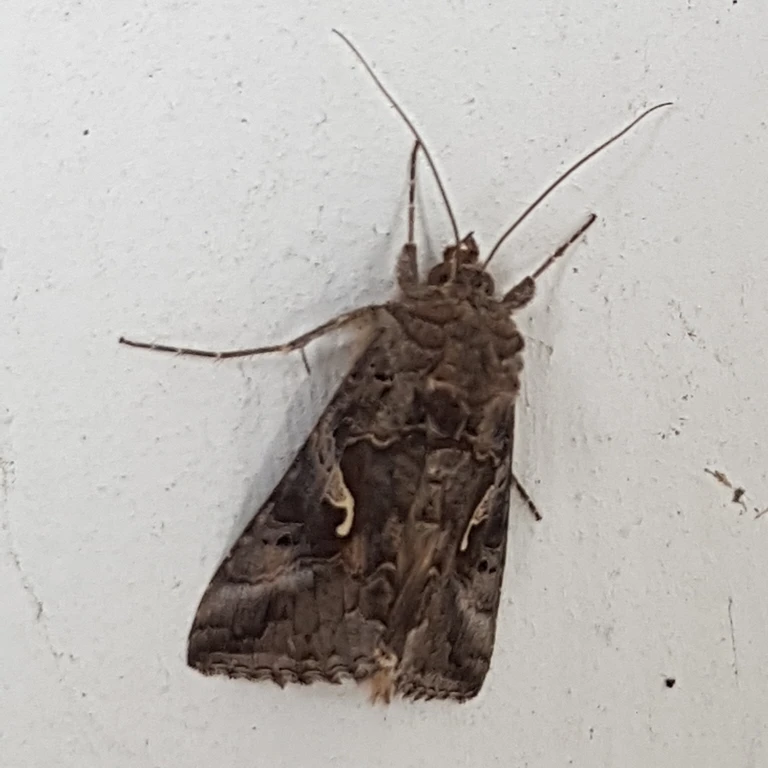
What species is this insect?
Autographa gamma
